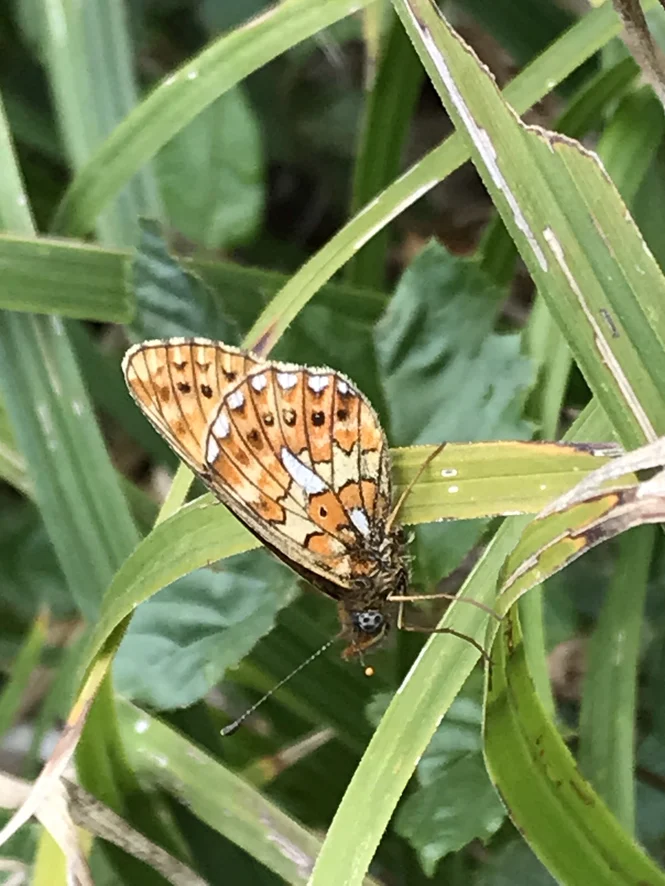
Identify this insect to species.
Boloria euphrosyne (also Clossiana euphrosyne)
